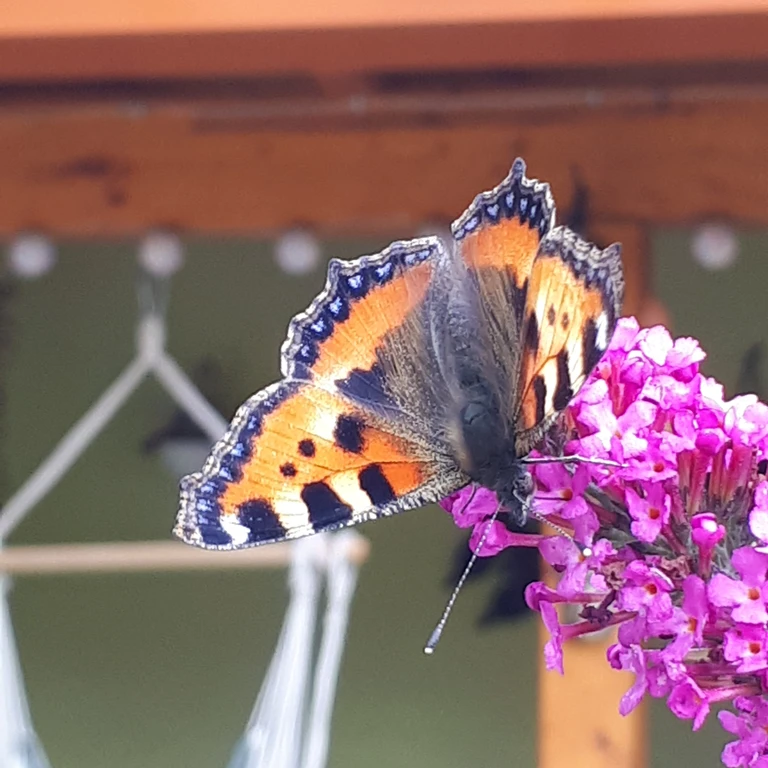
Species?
Aglais urticae
